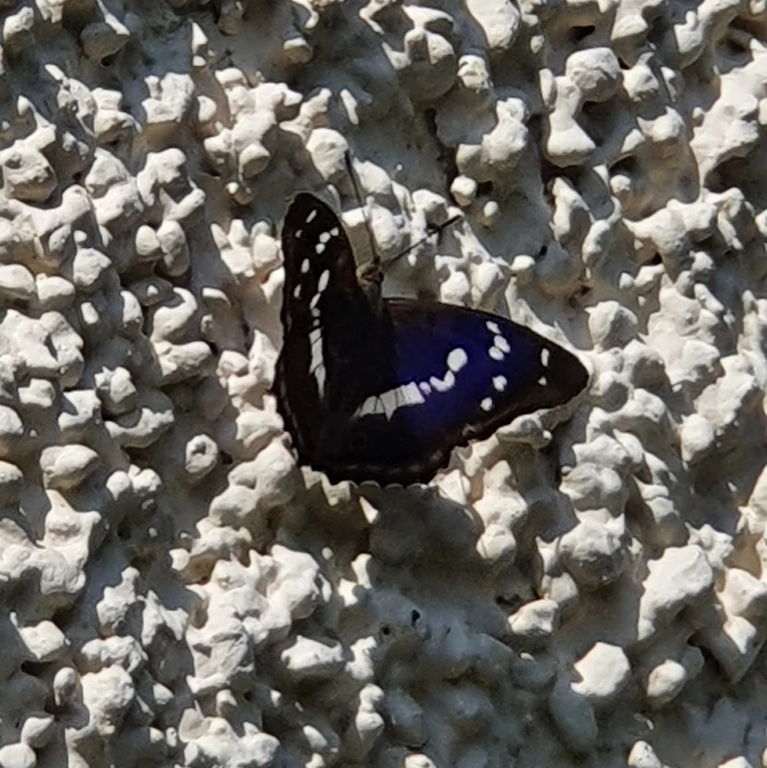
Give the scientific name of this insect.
Apatura iris
